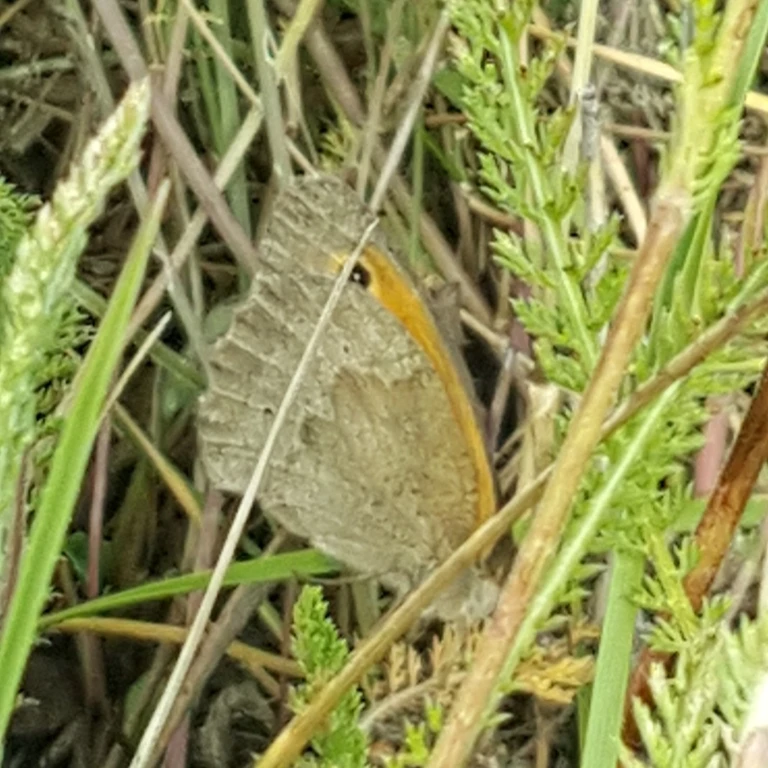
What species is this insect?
Maniola jurtina
